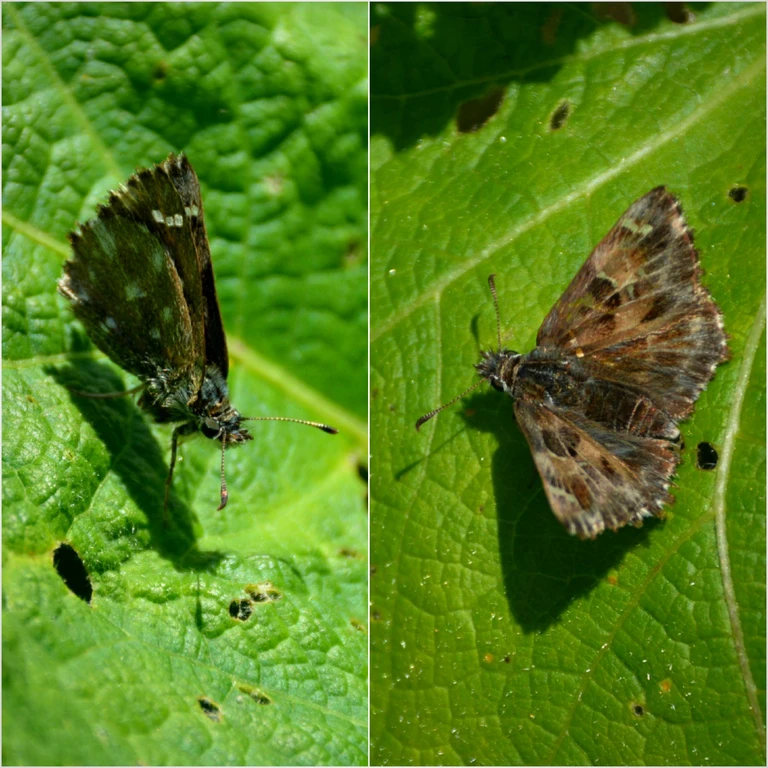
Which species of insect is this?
Carcharodus alceae
